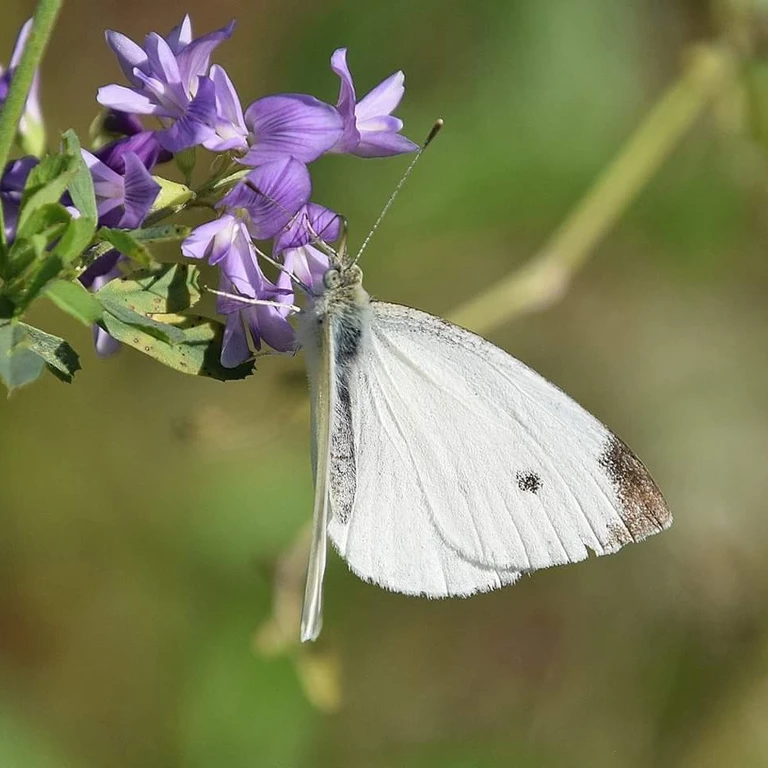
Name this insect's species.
Pieris rapae
